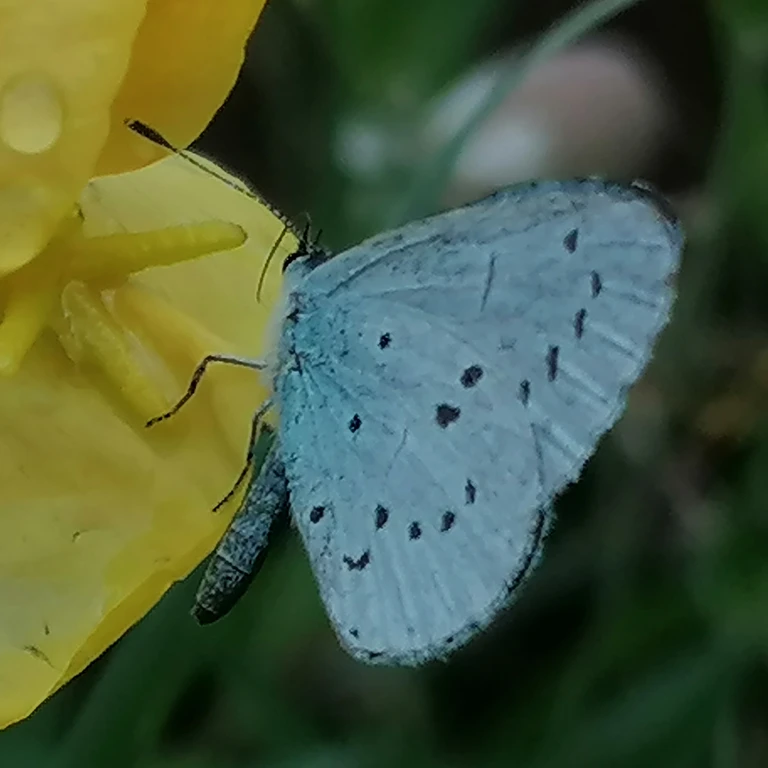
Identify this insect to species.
Celastrina argiolus
